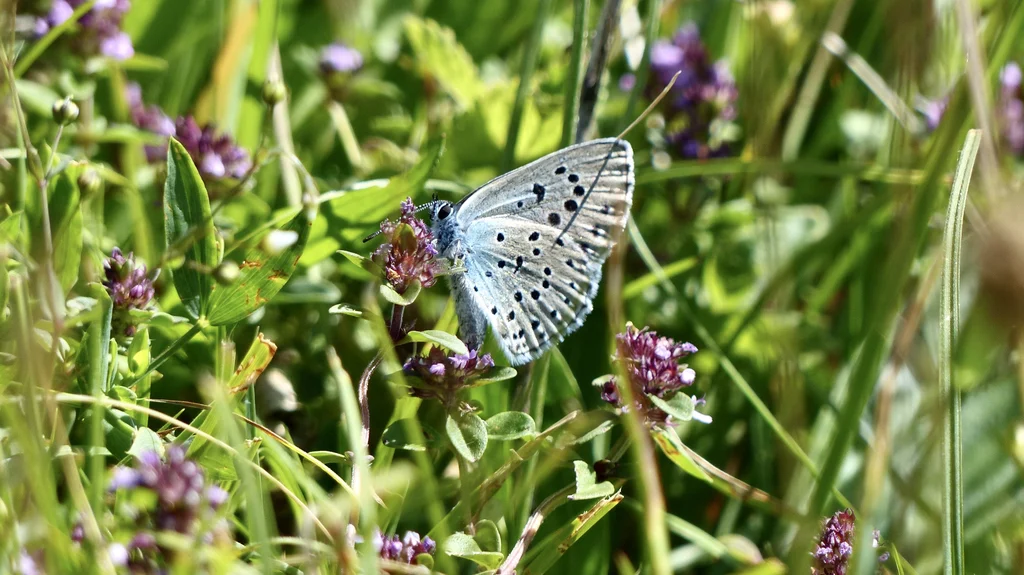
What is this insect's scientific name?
Phengaris arion (also Maculinea arion)
